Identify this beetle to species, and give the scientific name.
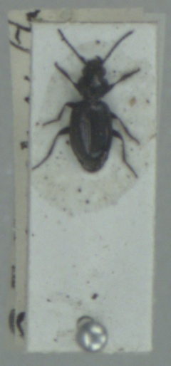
Bembidion nigricorne
